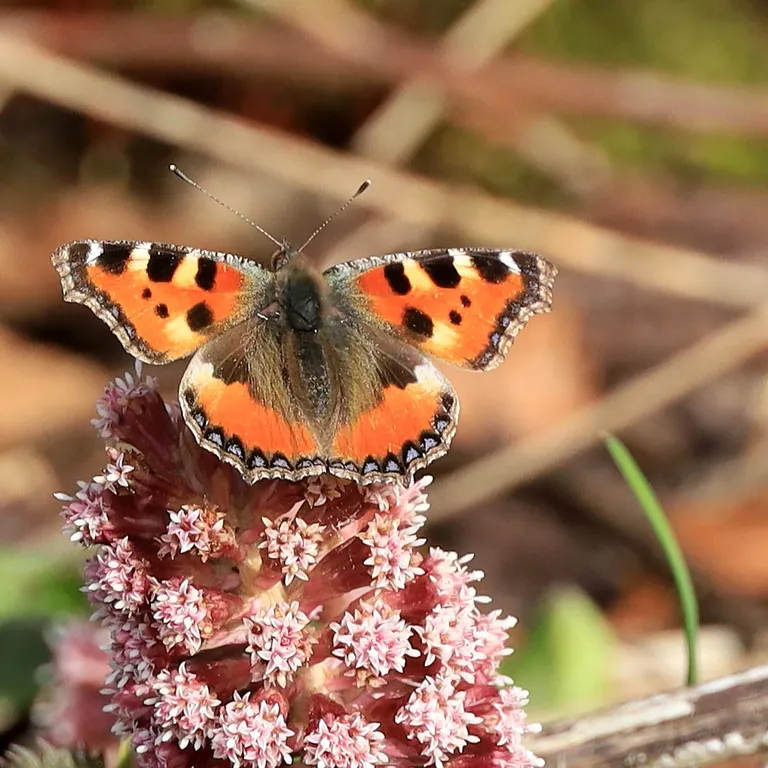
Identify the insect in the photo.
Aglais urticae
